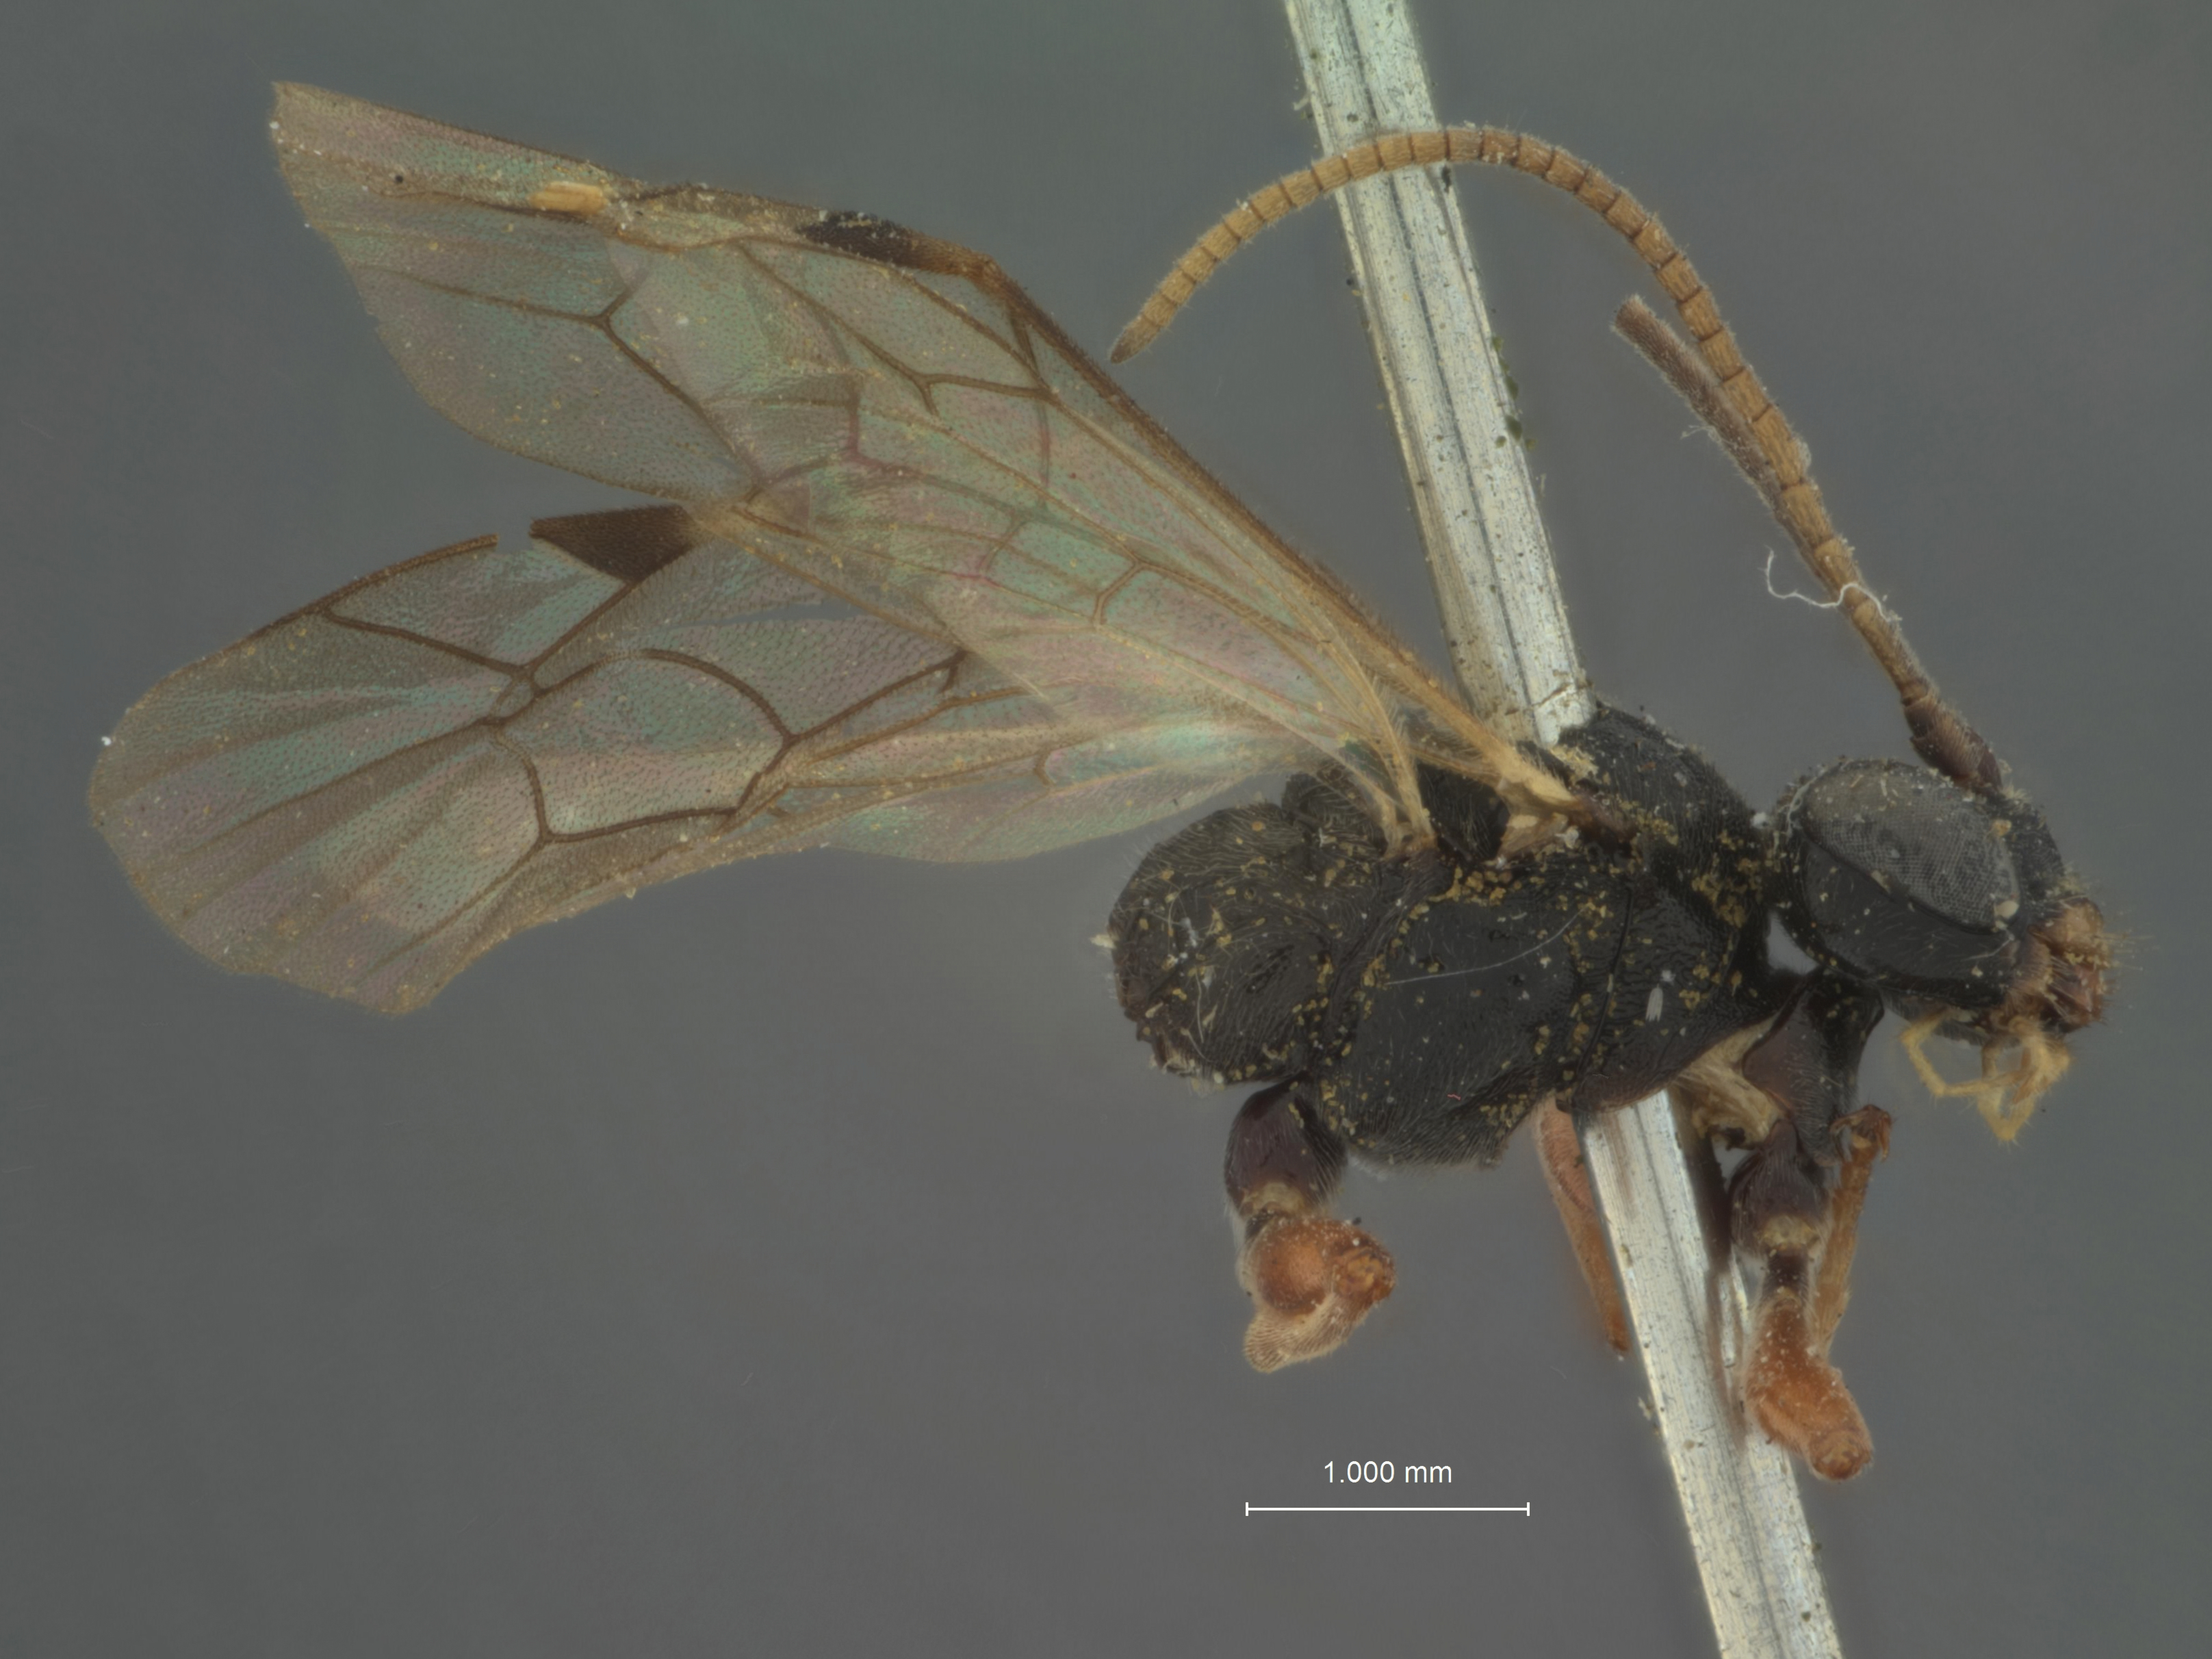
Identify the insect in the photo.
Polyblastus glacialis
